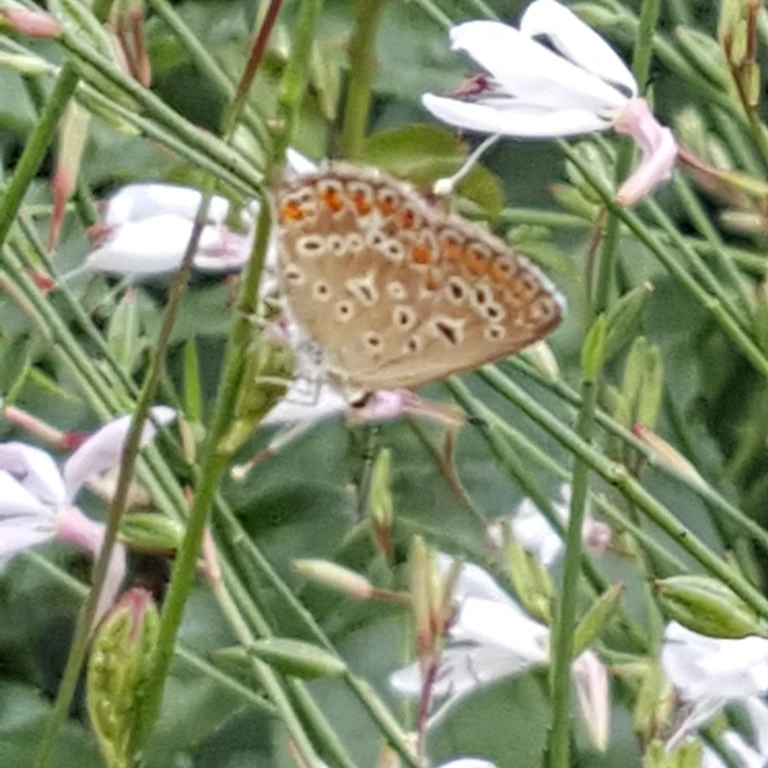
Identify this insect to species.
Polyommatus icarus
